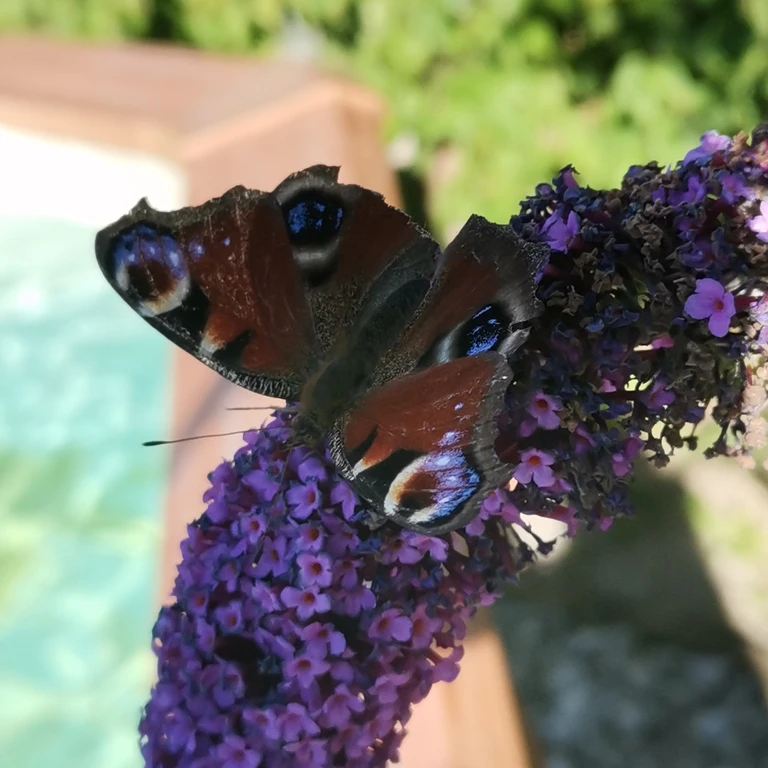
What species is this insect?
Aglais io
